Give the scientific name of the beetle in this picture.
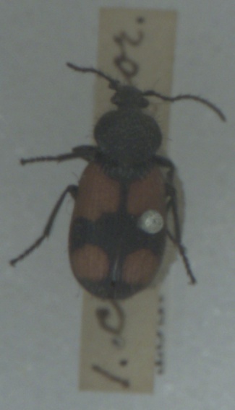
Panagaeus cruxmajor
